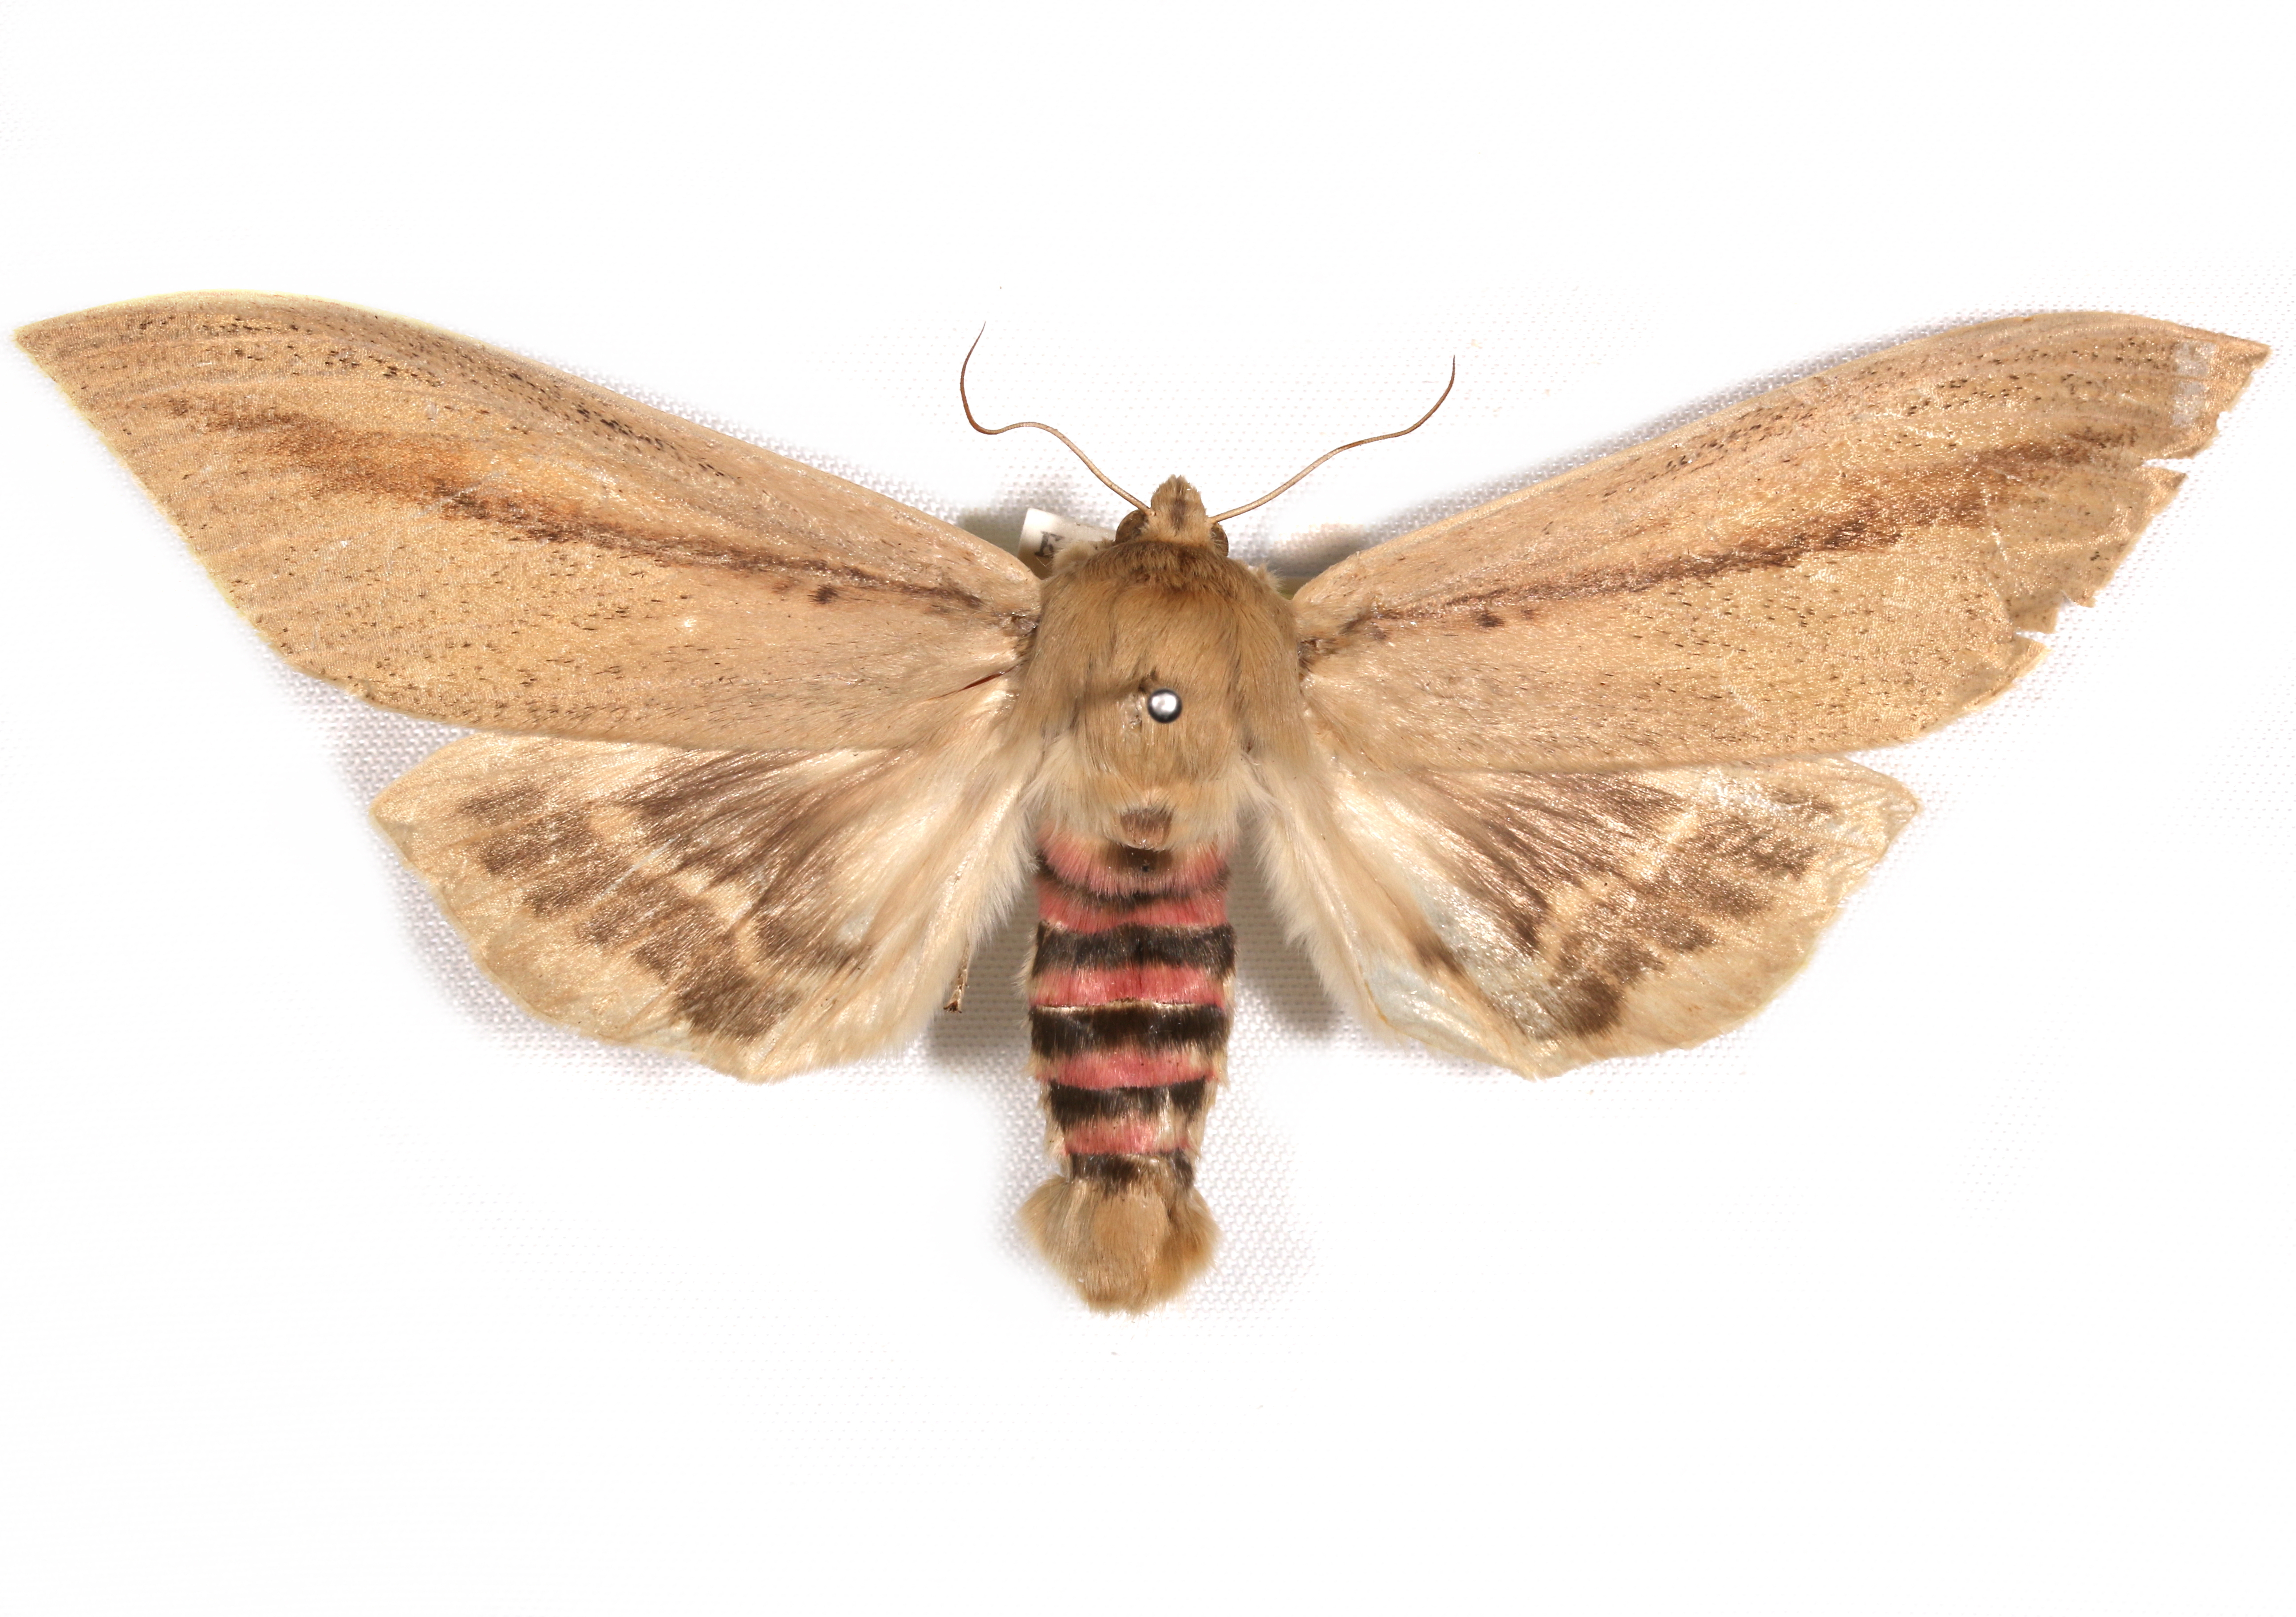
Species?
Paragria sesamiodes
